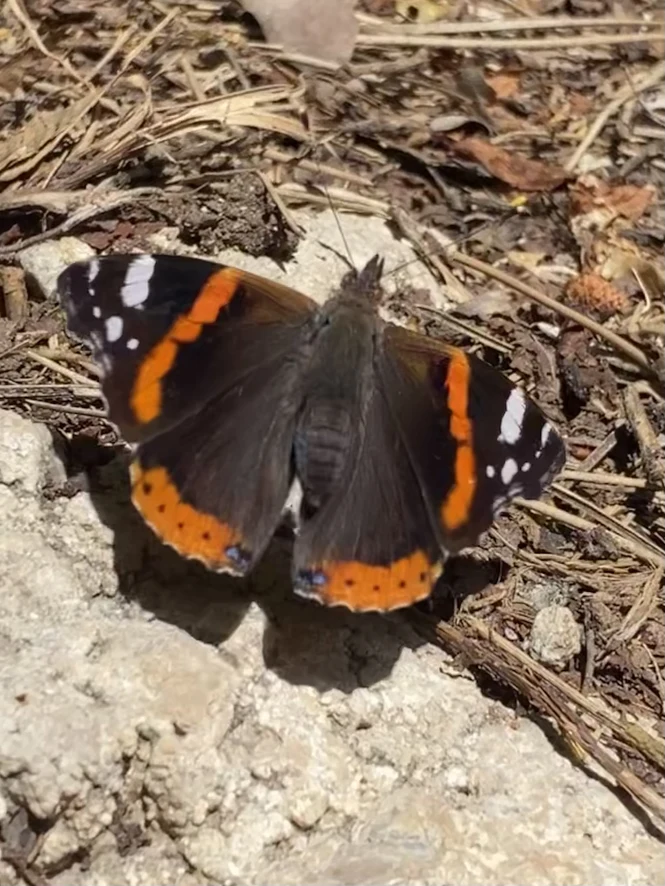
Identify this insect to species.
Vanessa atalanta
